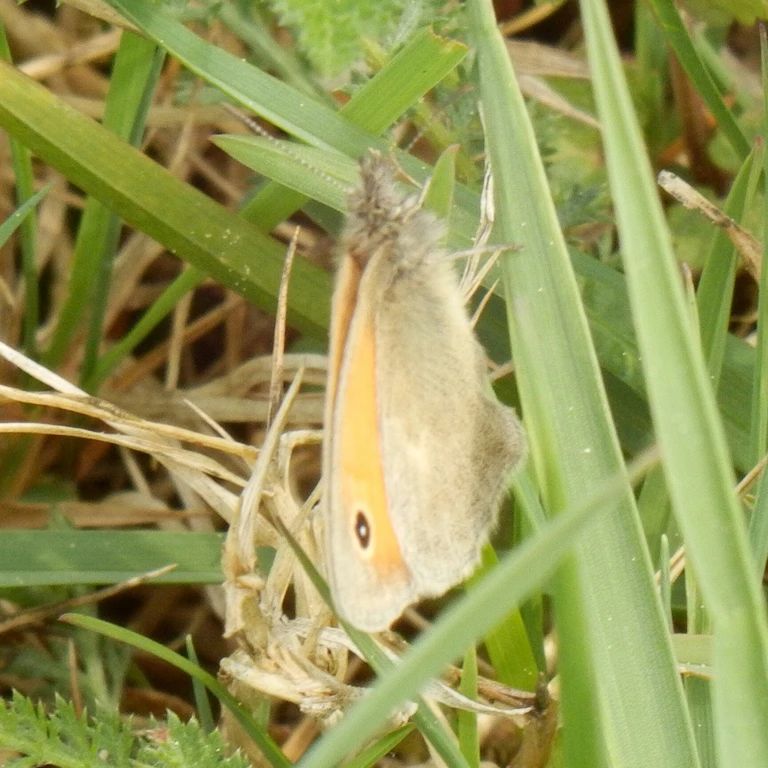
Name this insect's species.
Coenonympha pamphilus
